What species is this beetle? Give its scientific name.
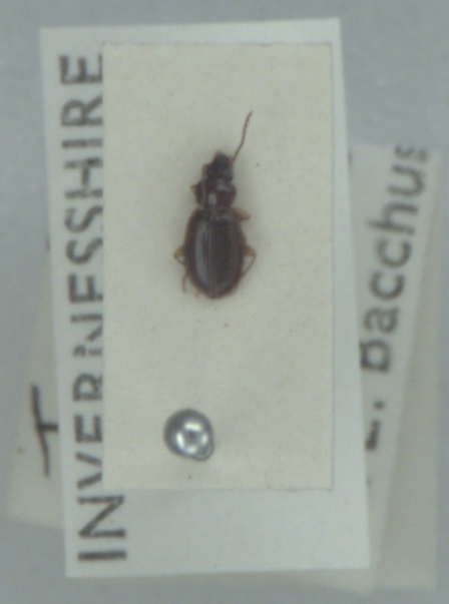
Trechus obtusus
